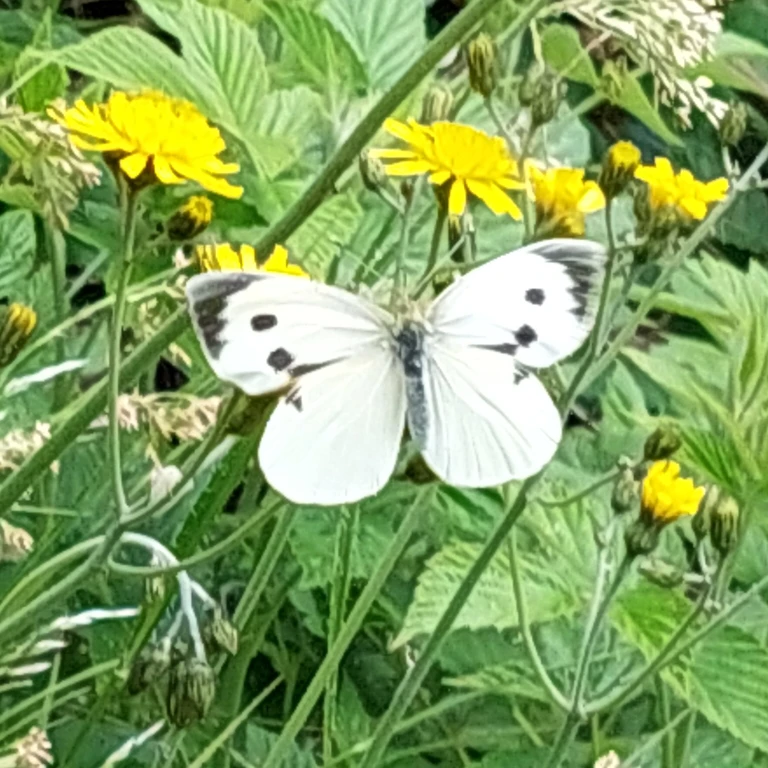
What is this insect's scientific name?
Pieris brassicae
